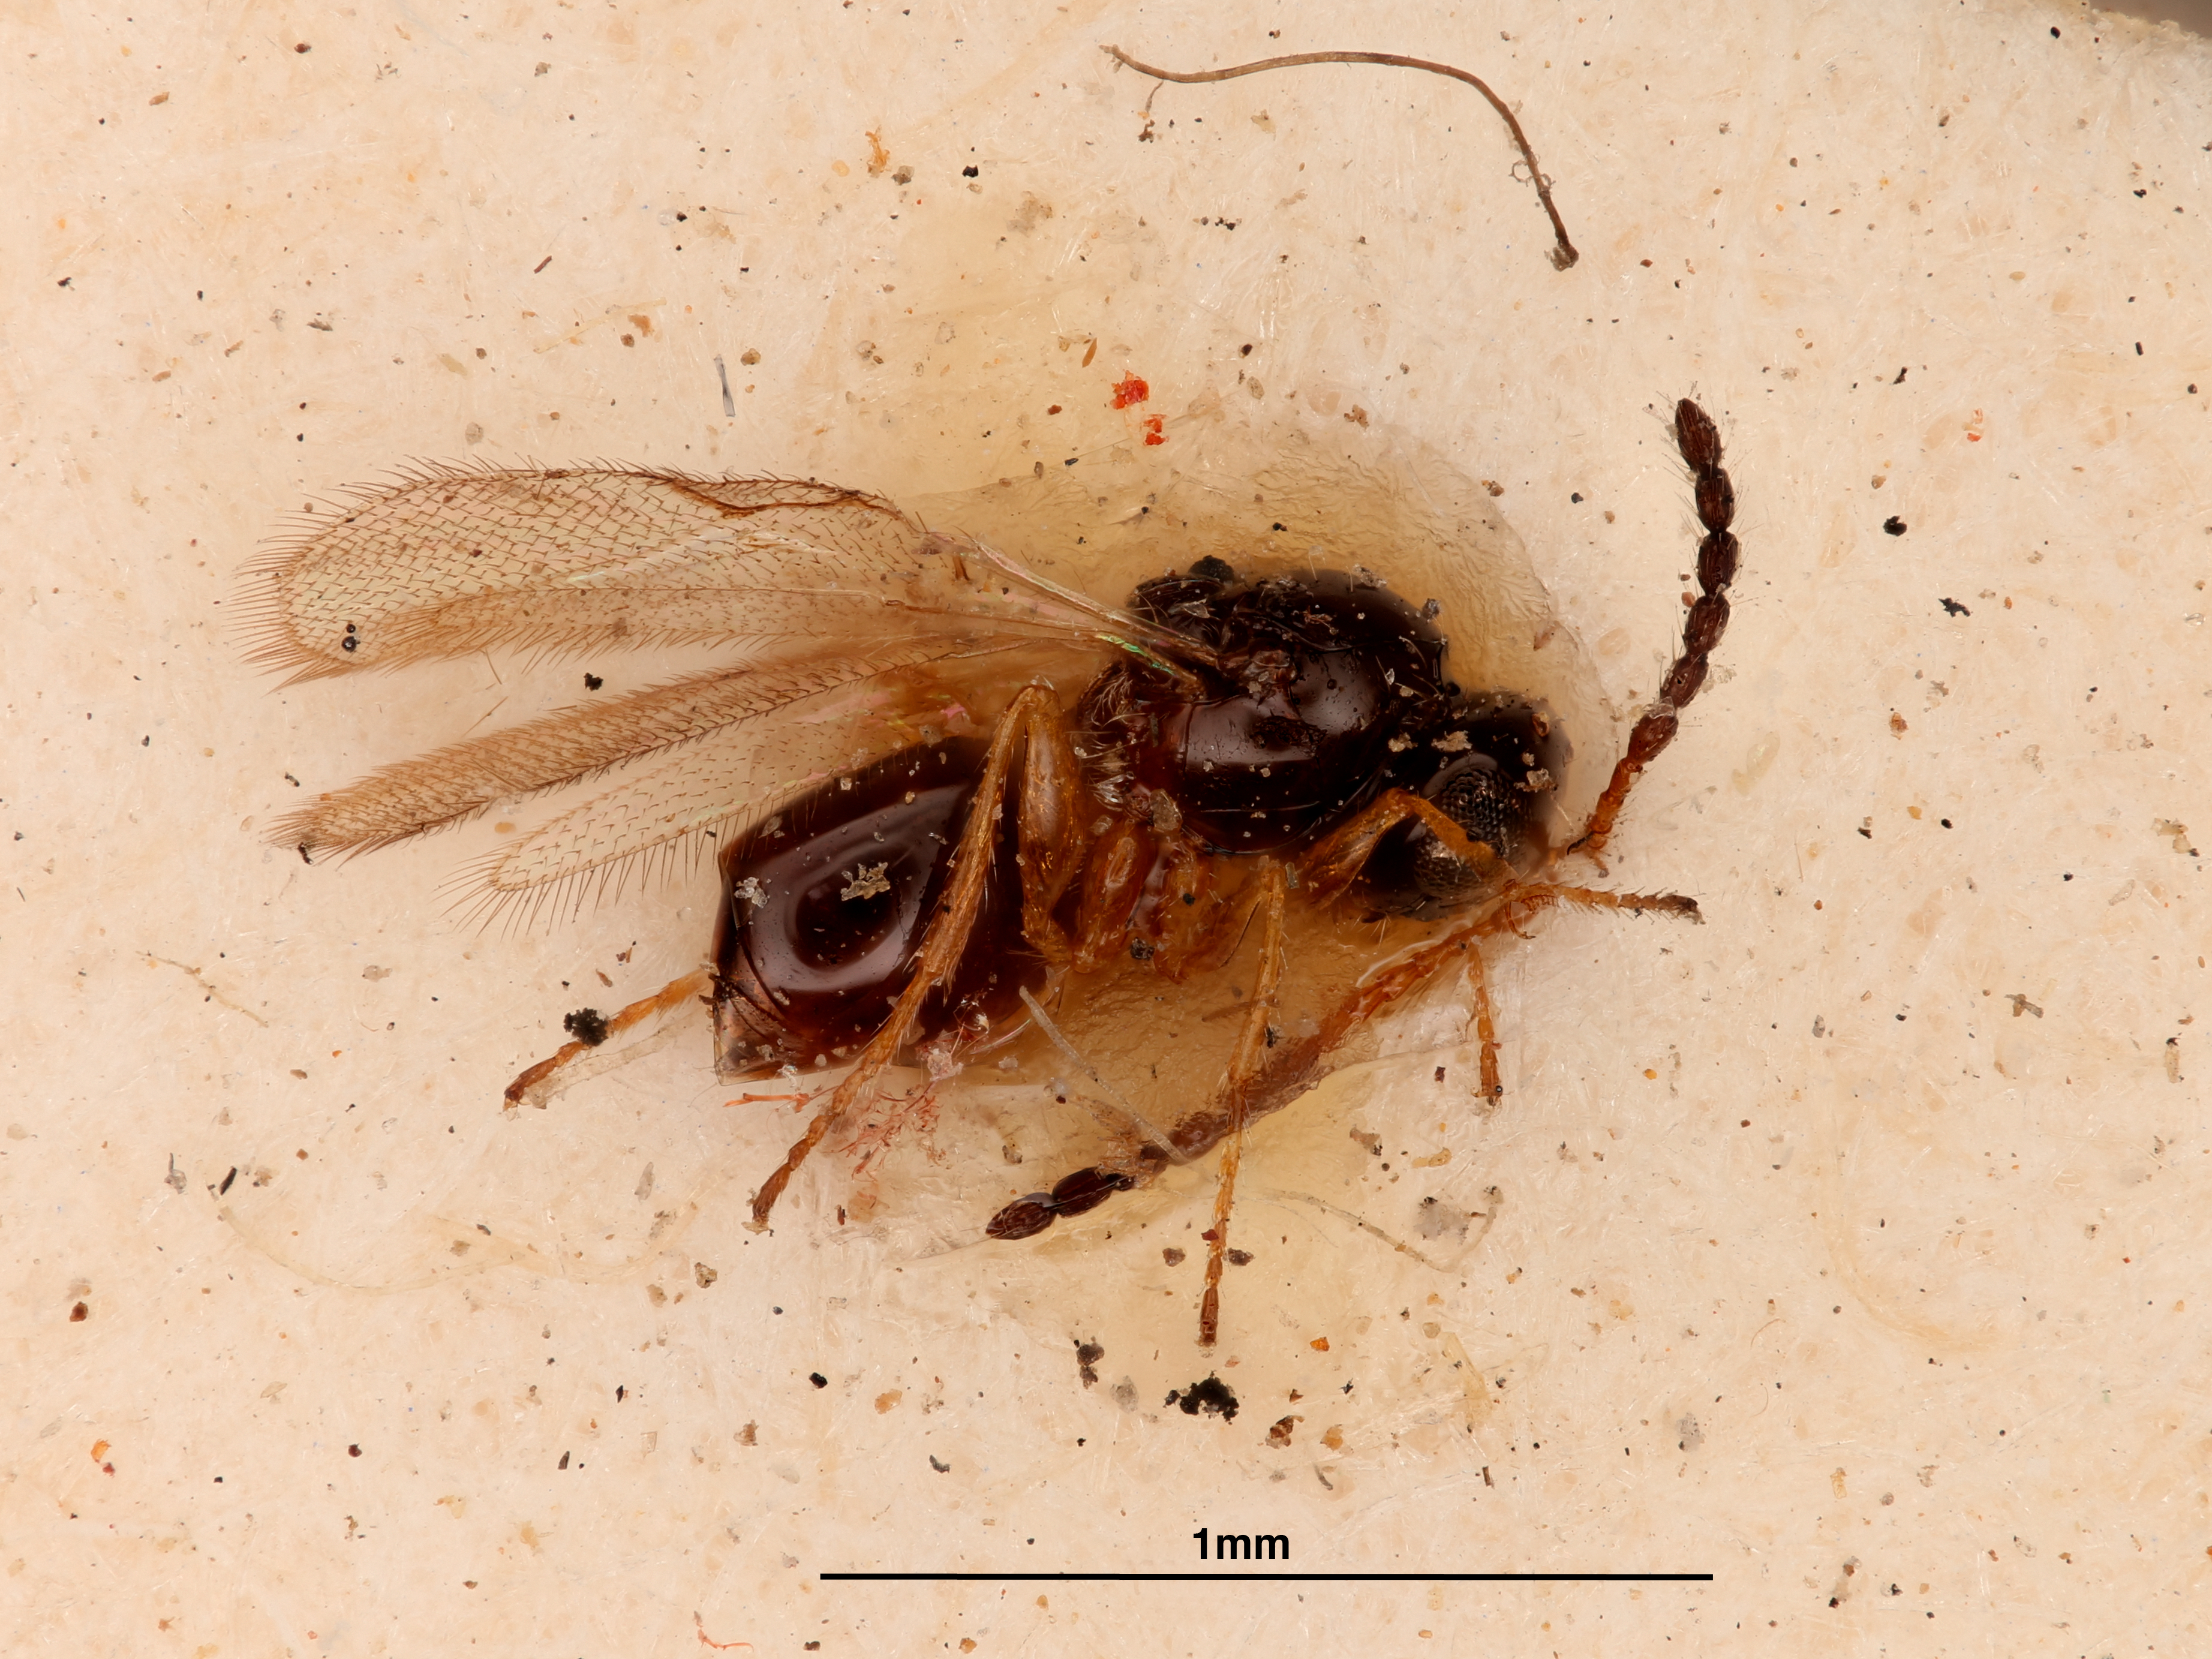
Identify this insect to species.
Hexaplasta unifoveata
